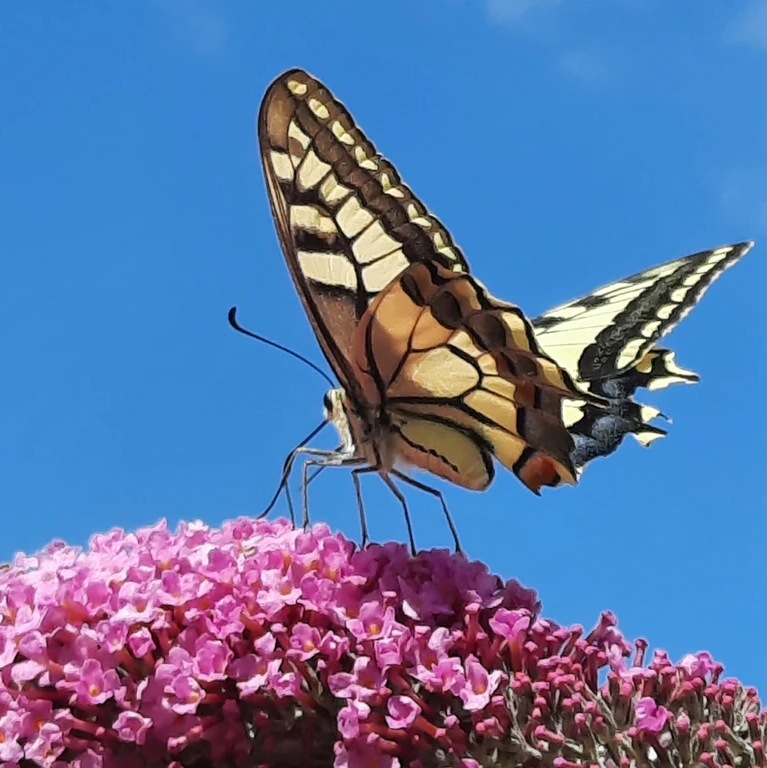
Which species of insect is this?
Papilio machaon
